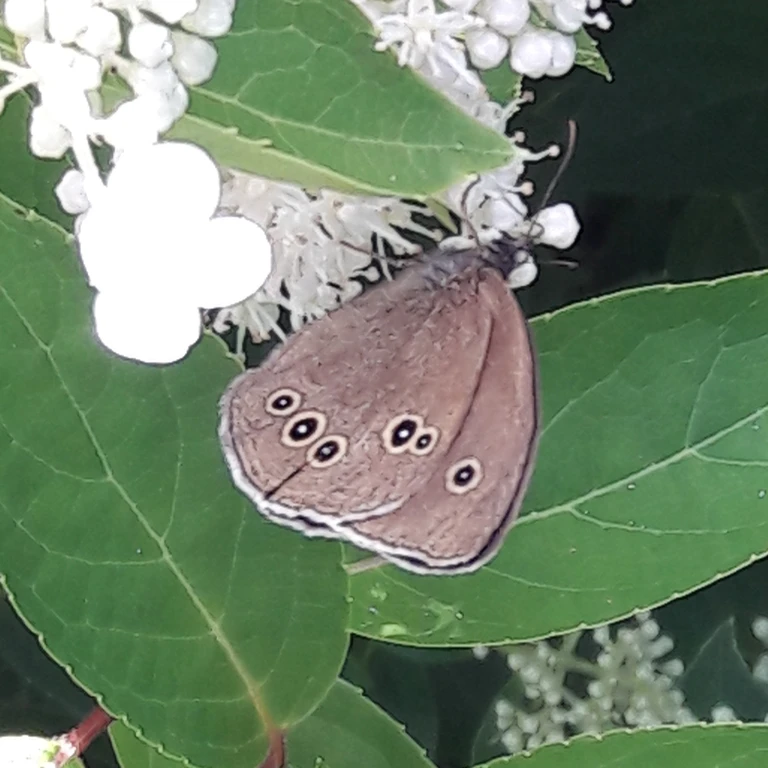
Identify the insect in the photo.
Aphantopus hyperantus
